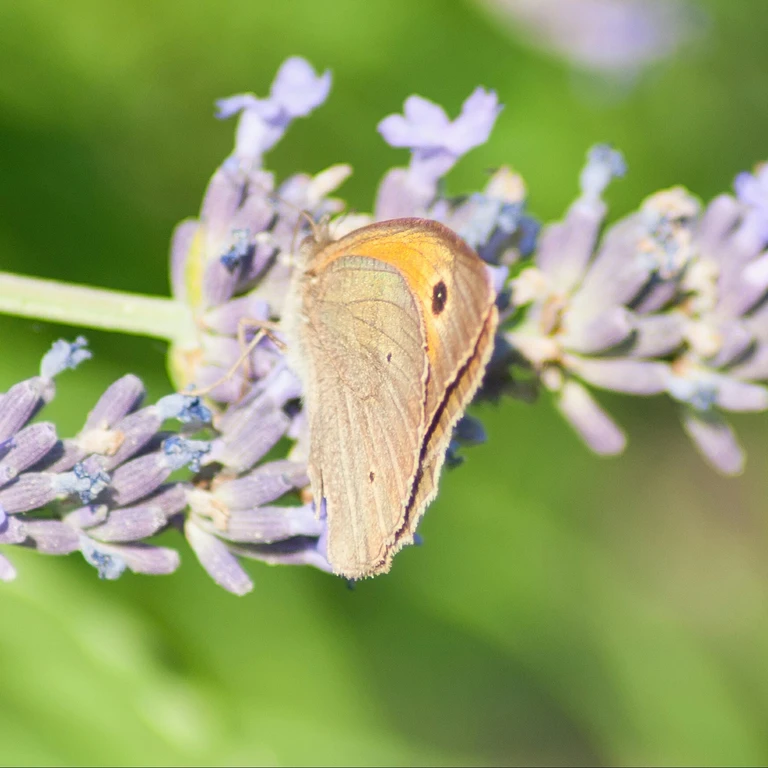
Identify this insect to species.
Maniola jurtina
